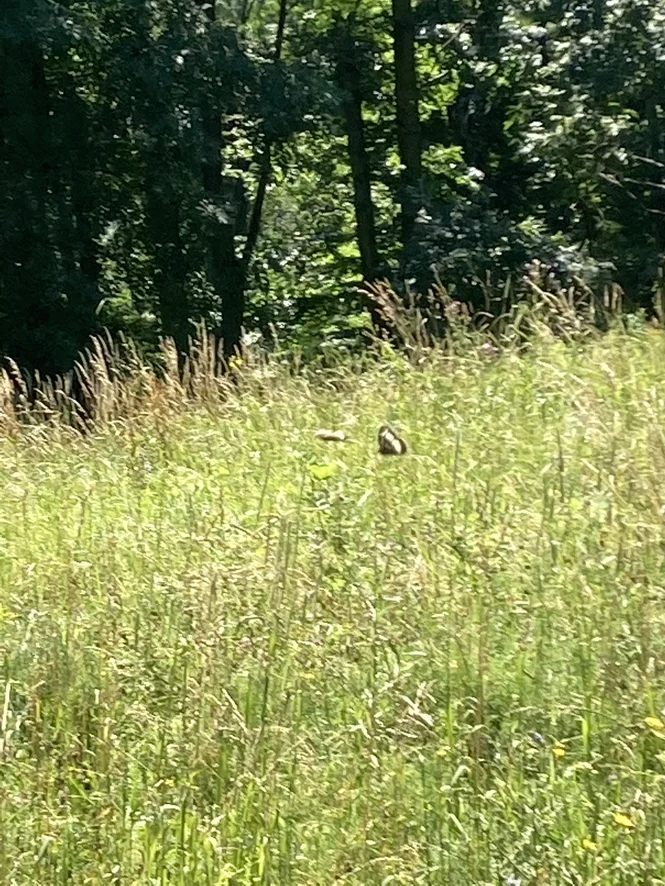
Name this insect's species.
Brintesia circe
